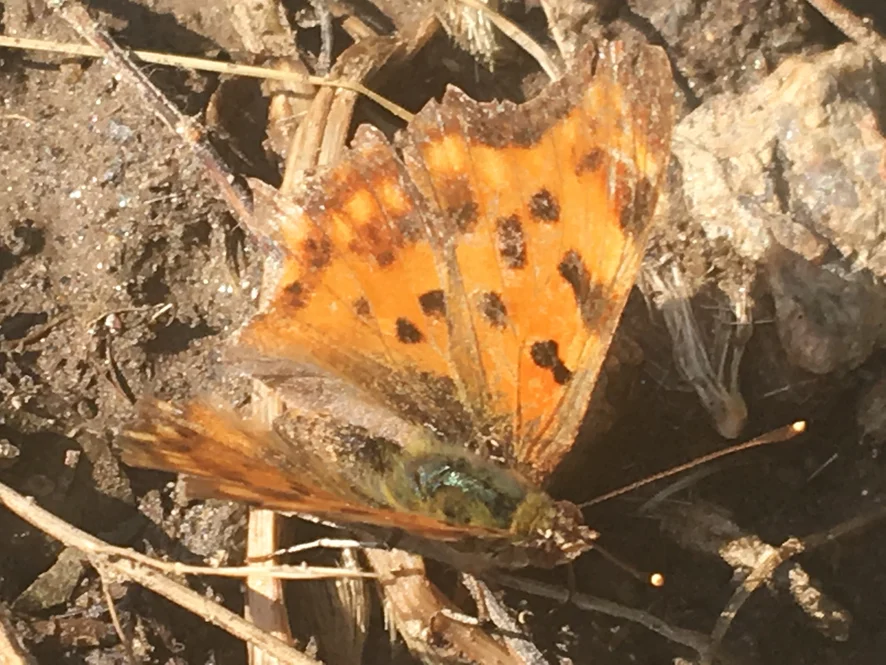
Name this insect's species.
Polygonia c-album
